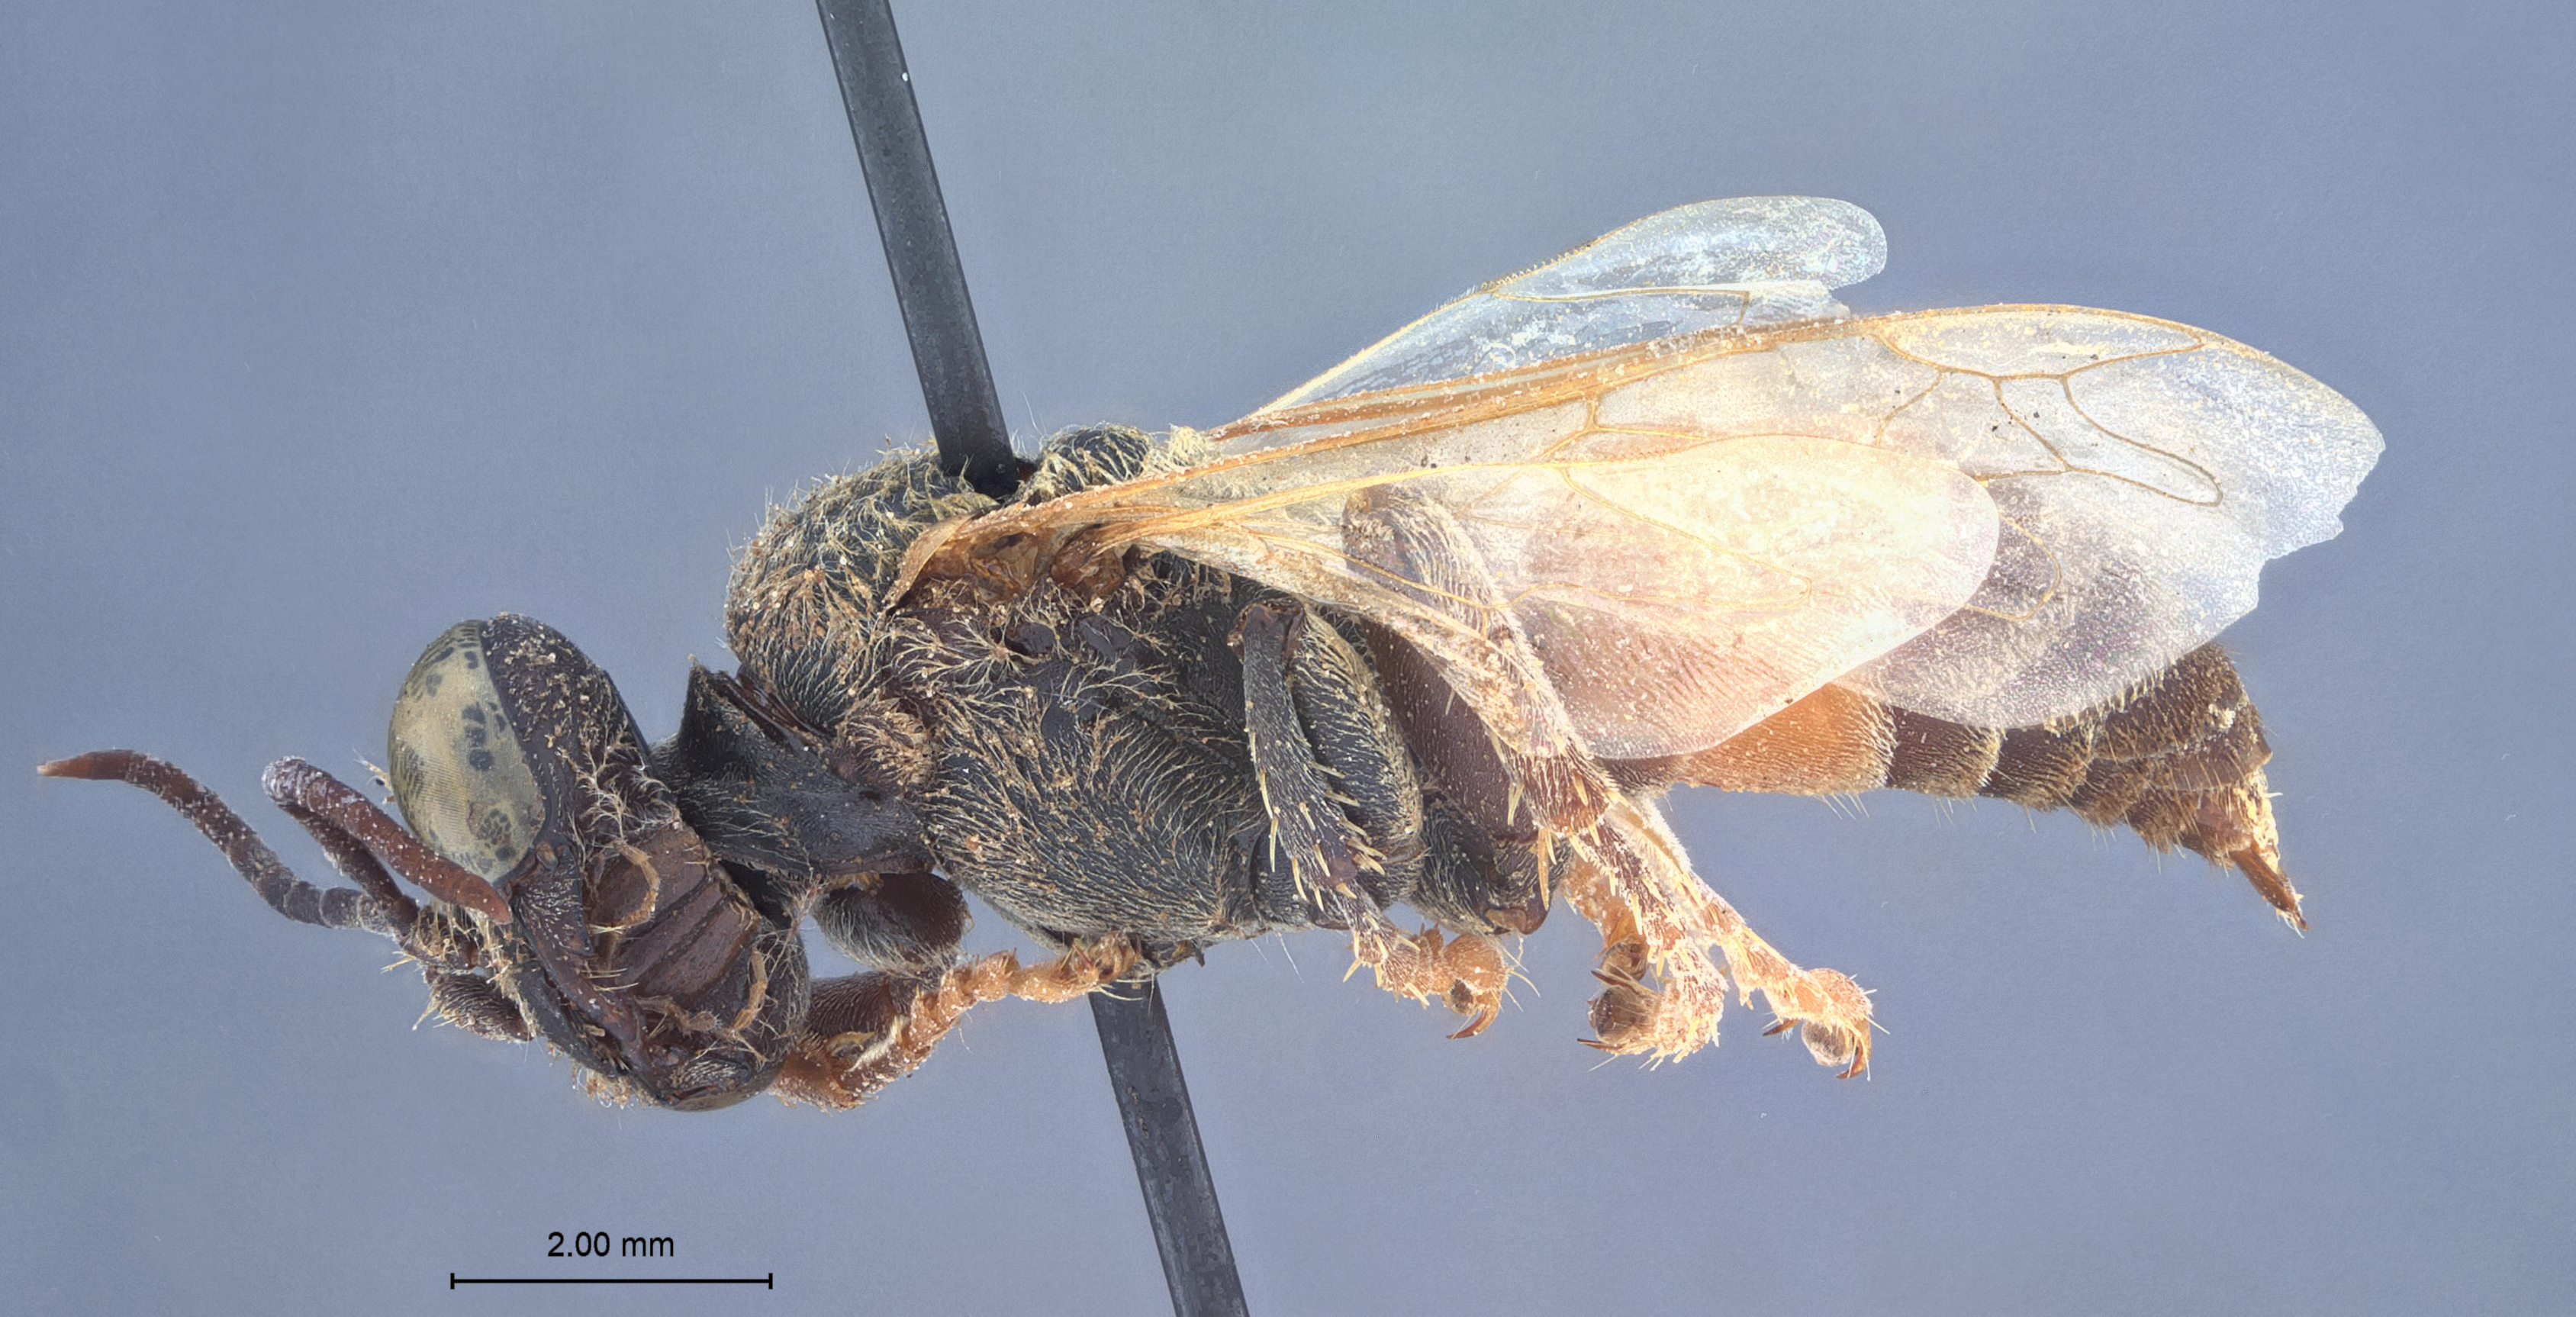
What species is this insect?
Tachytes basirufus
